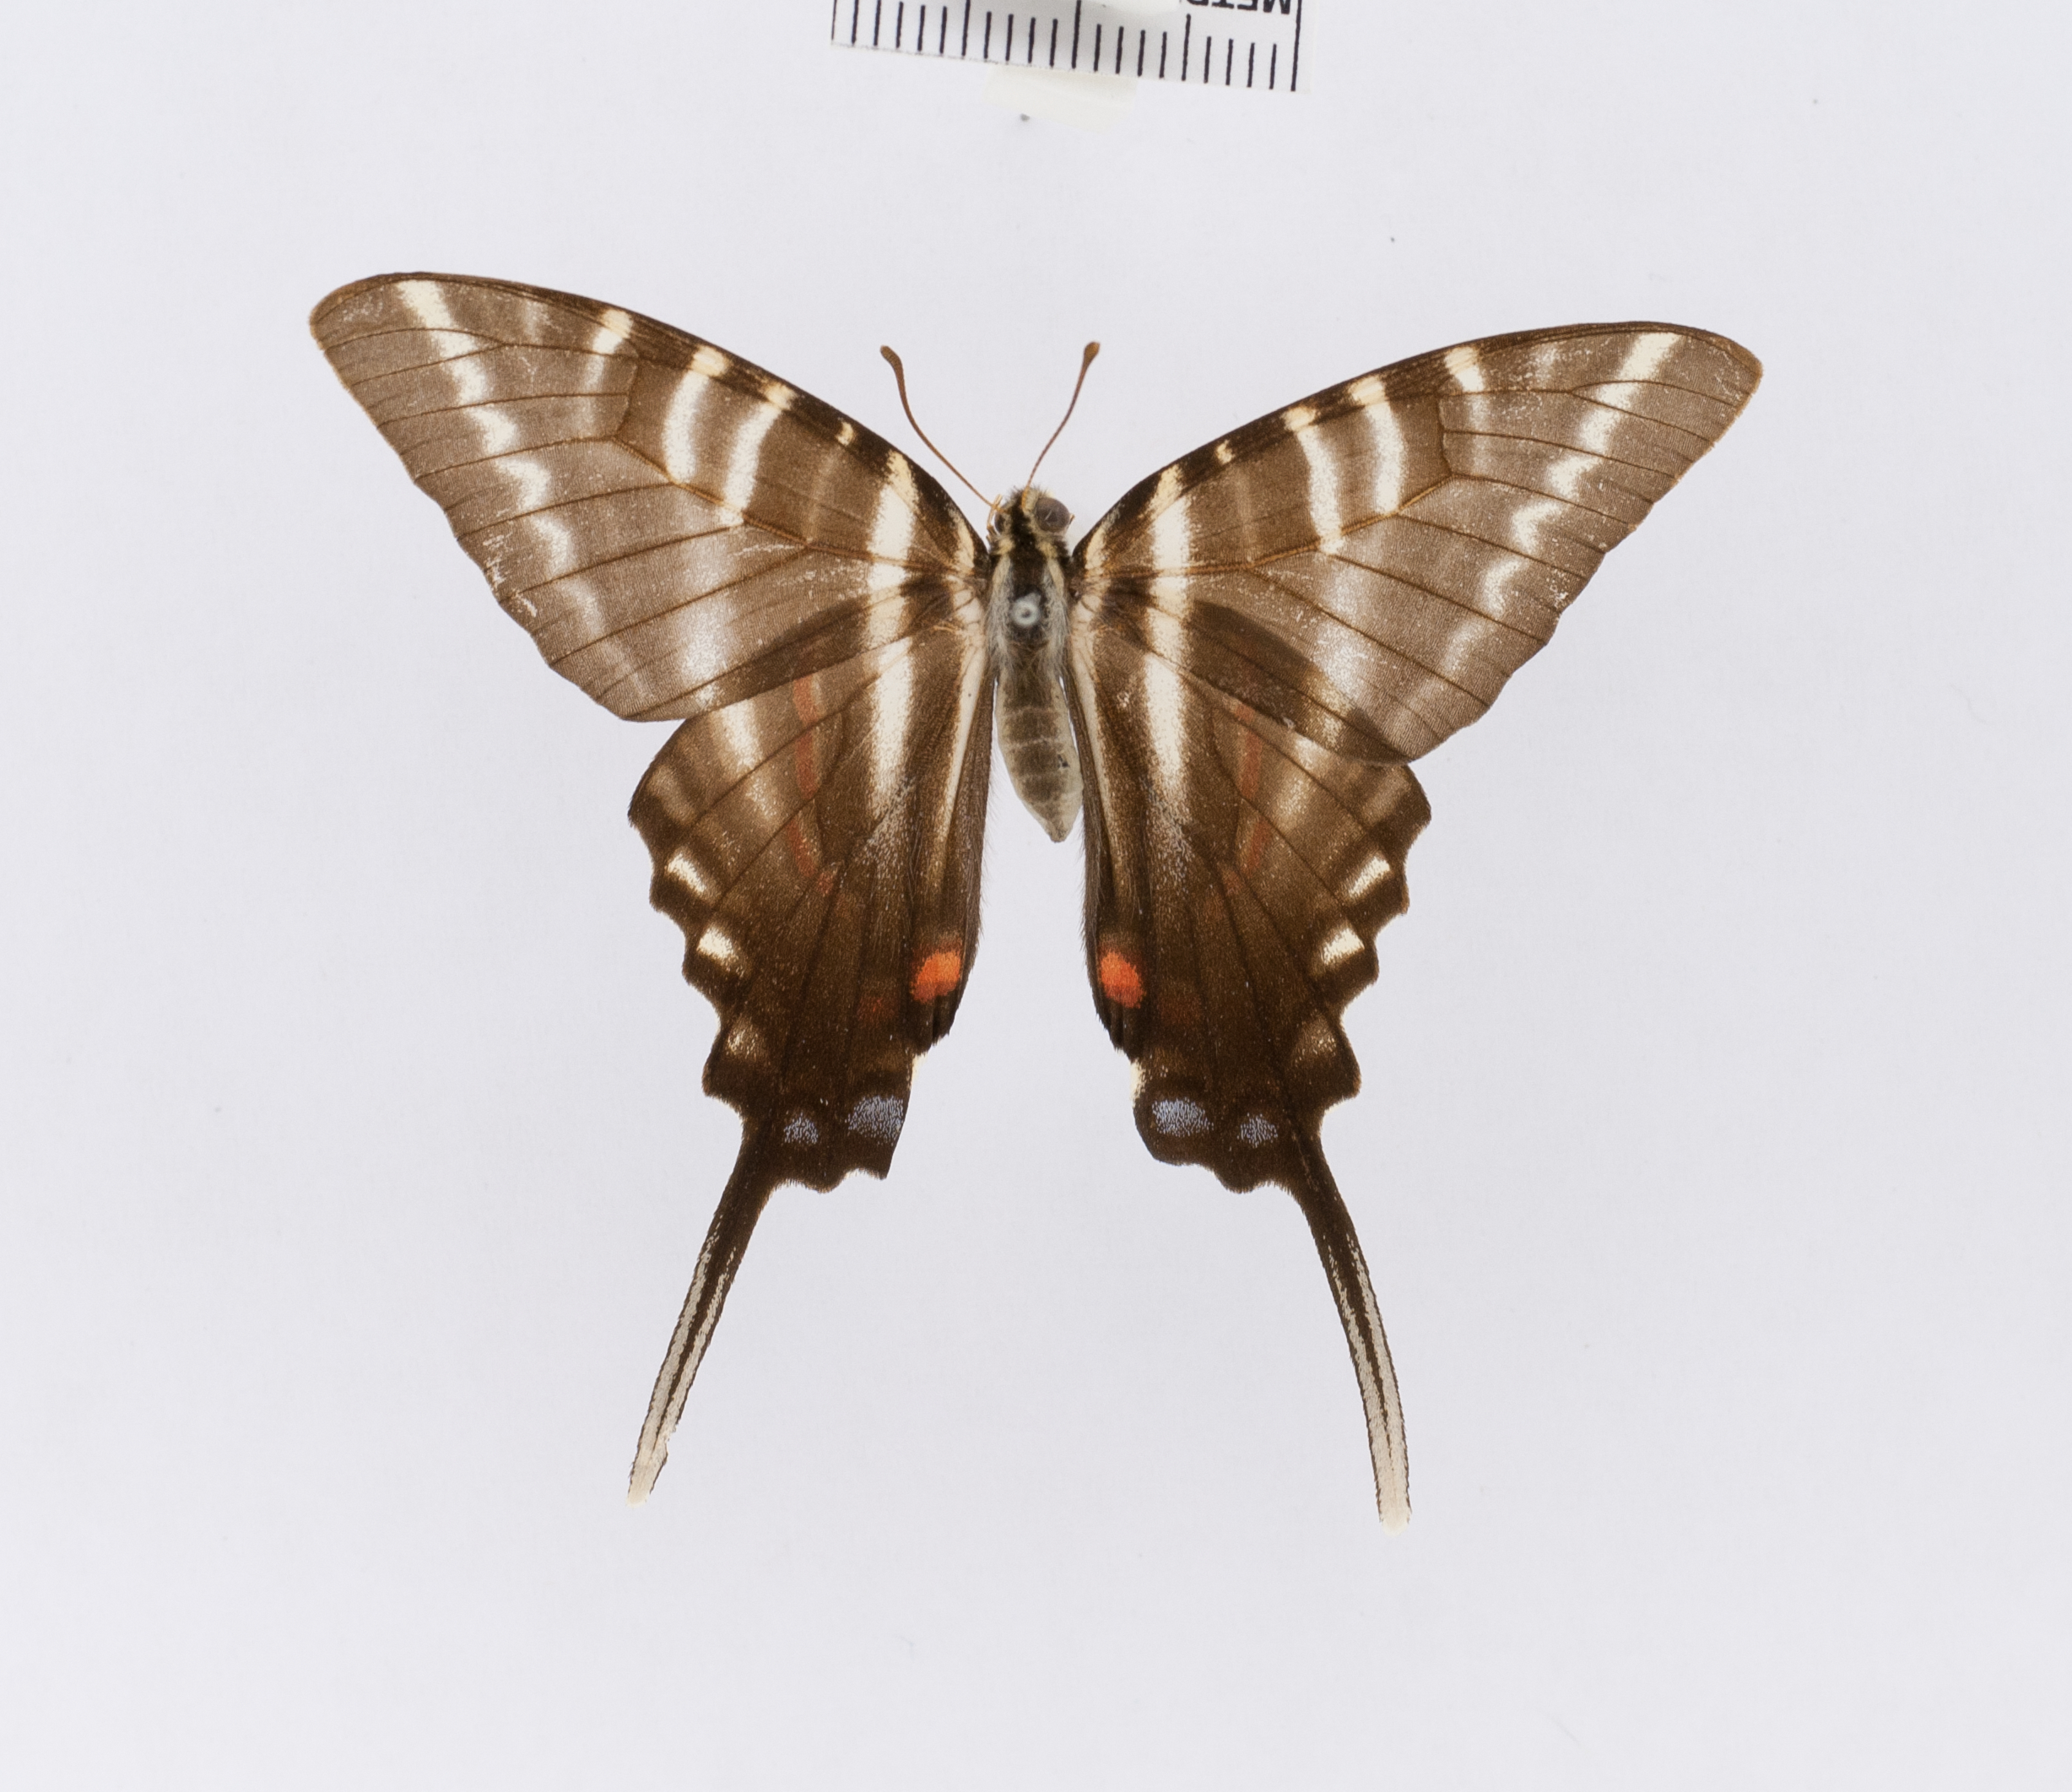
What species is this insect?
Papilio marcellus
